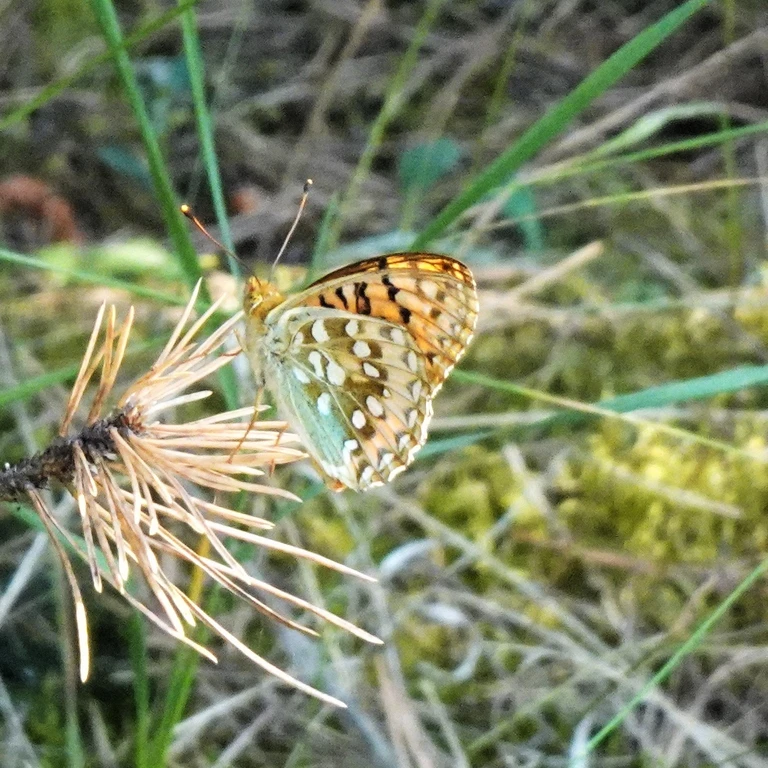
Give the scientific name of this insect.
Speyeria aglaja
